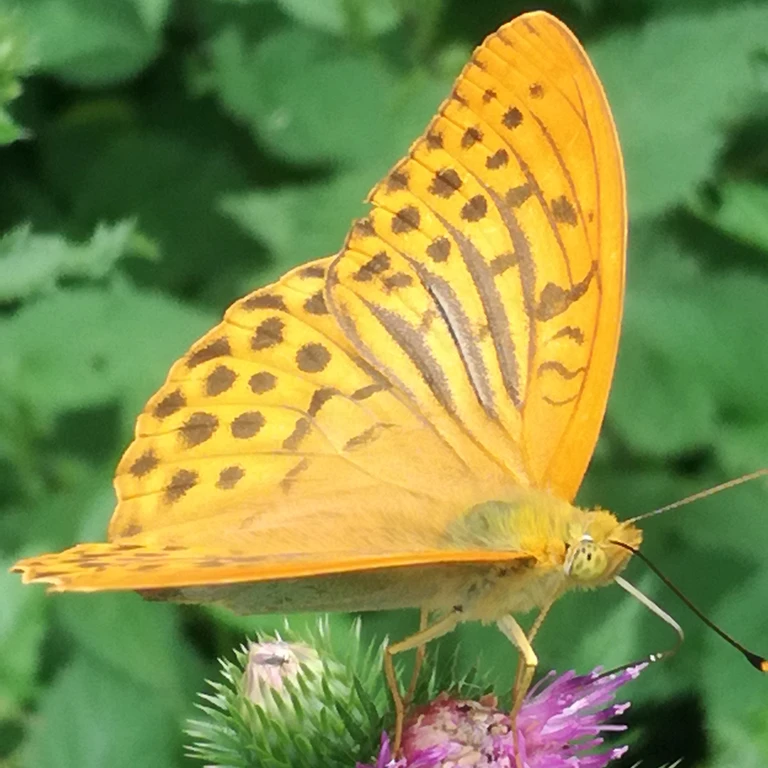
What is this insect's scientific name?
Argynnis paphia
